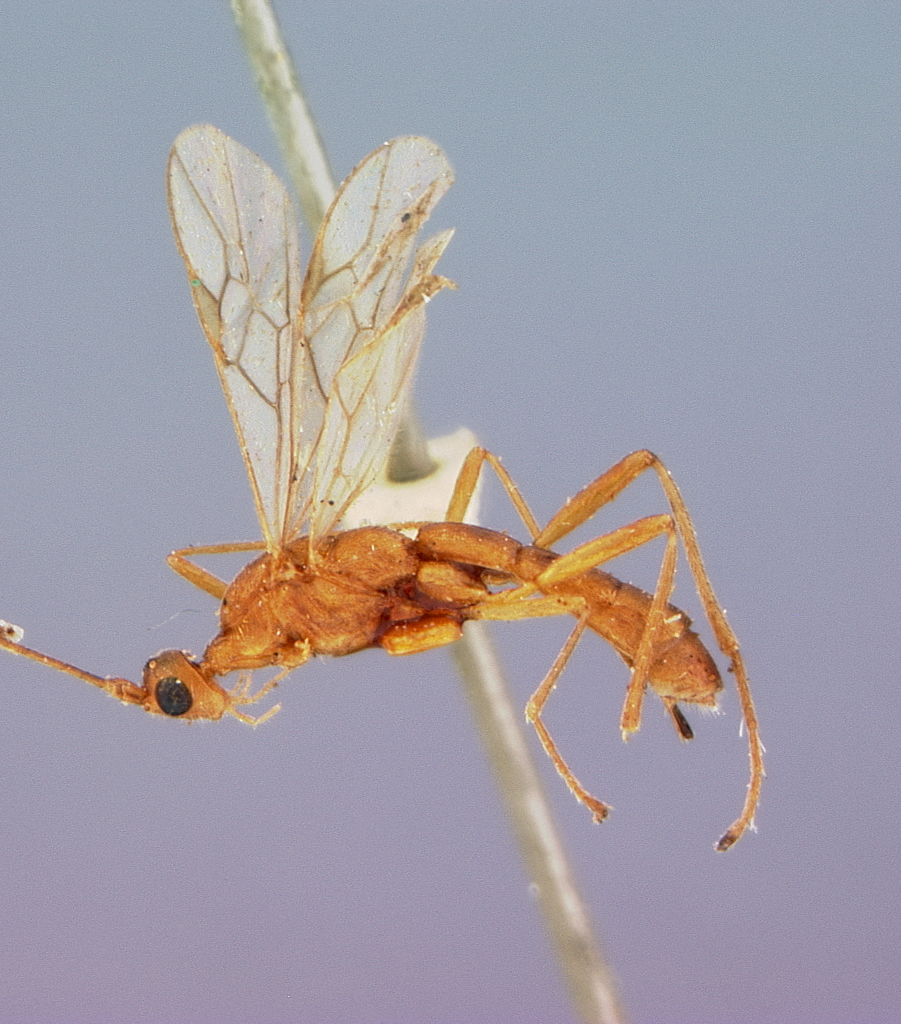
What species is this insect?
Rhogas exceptus
